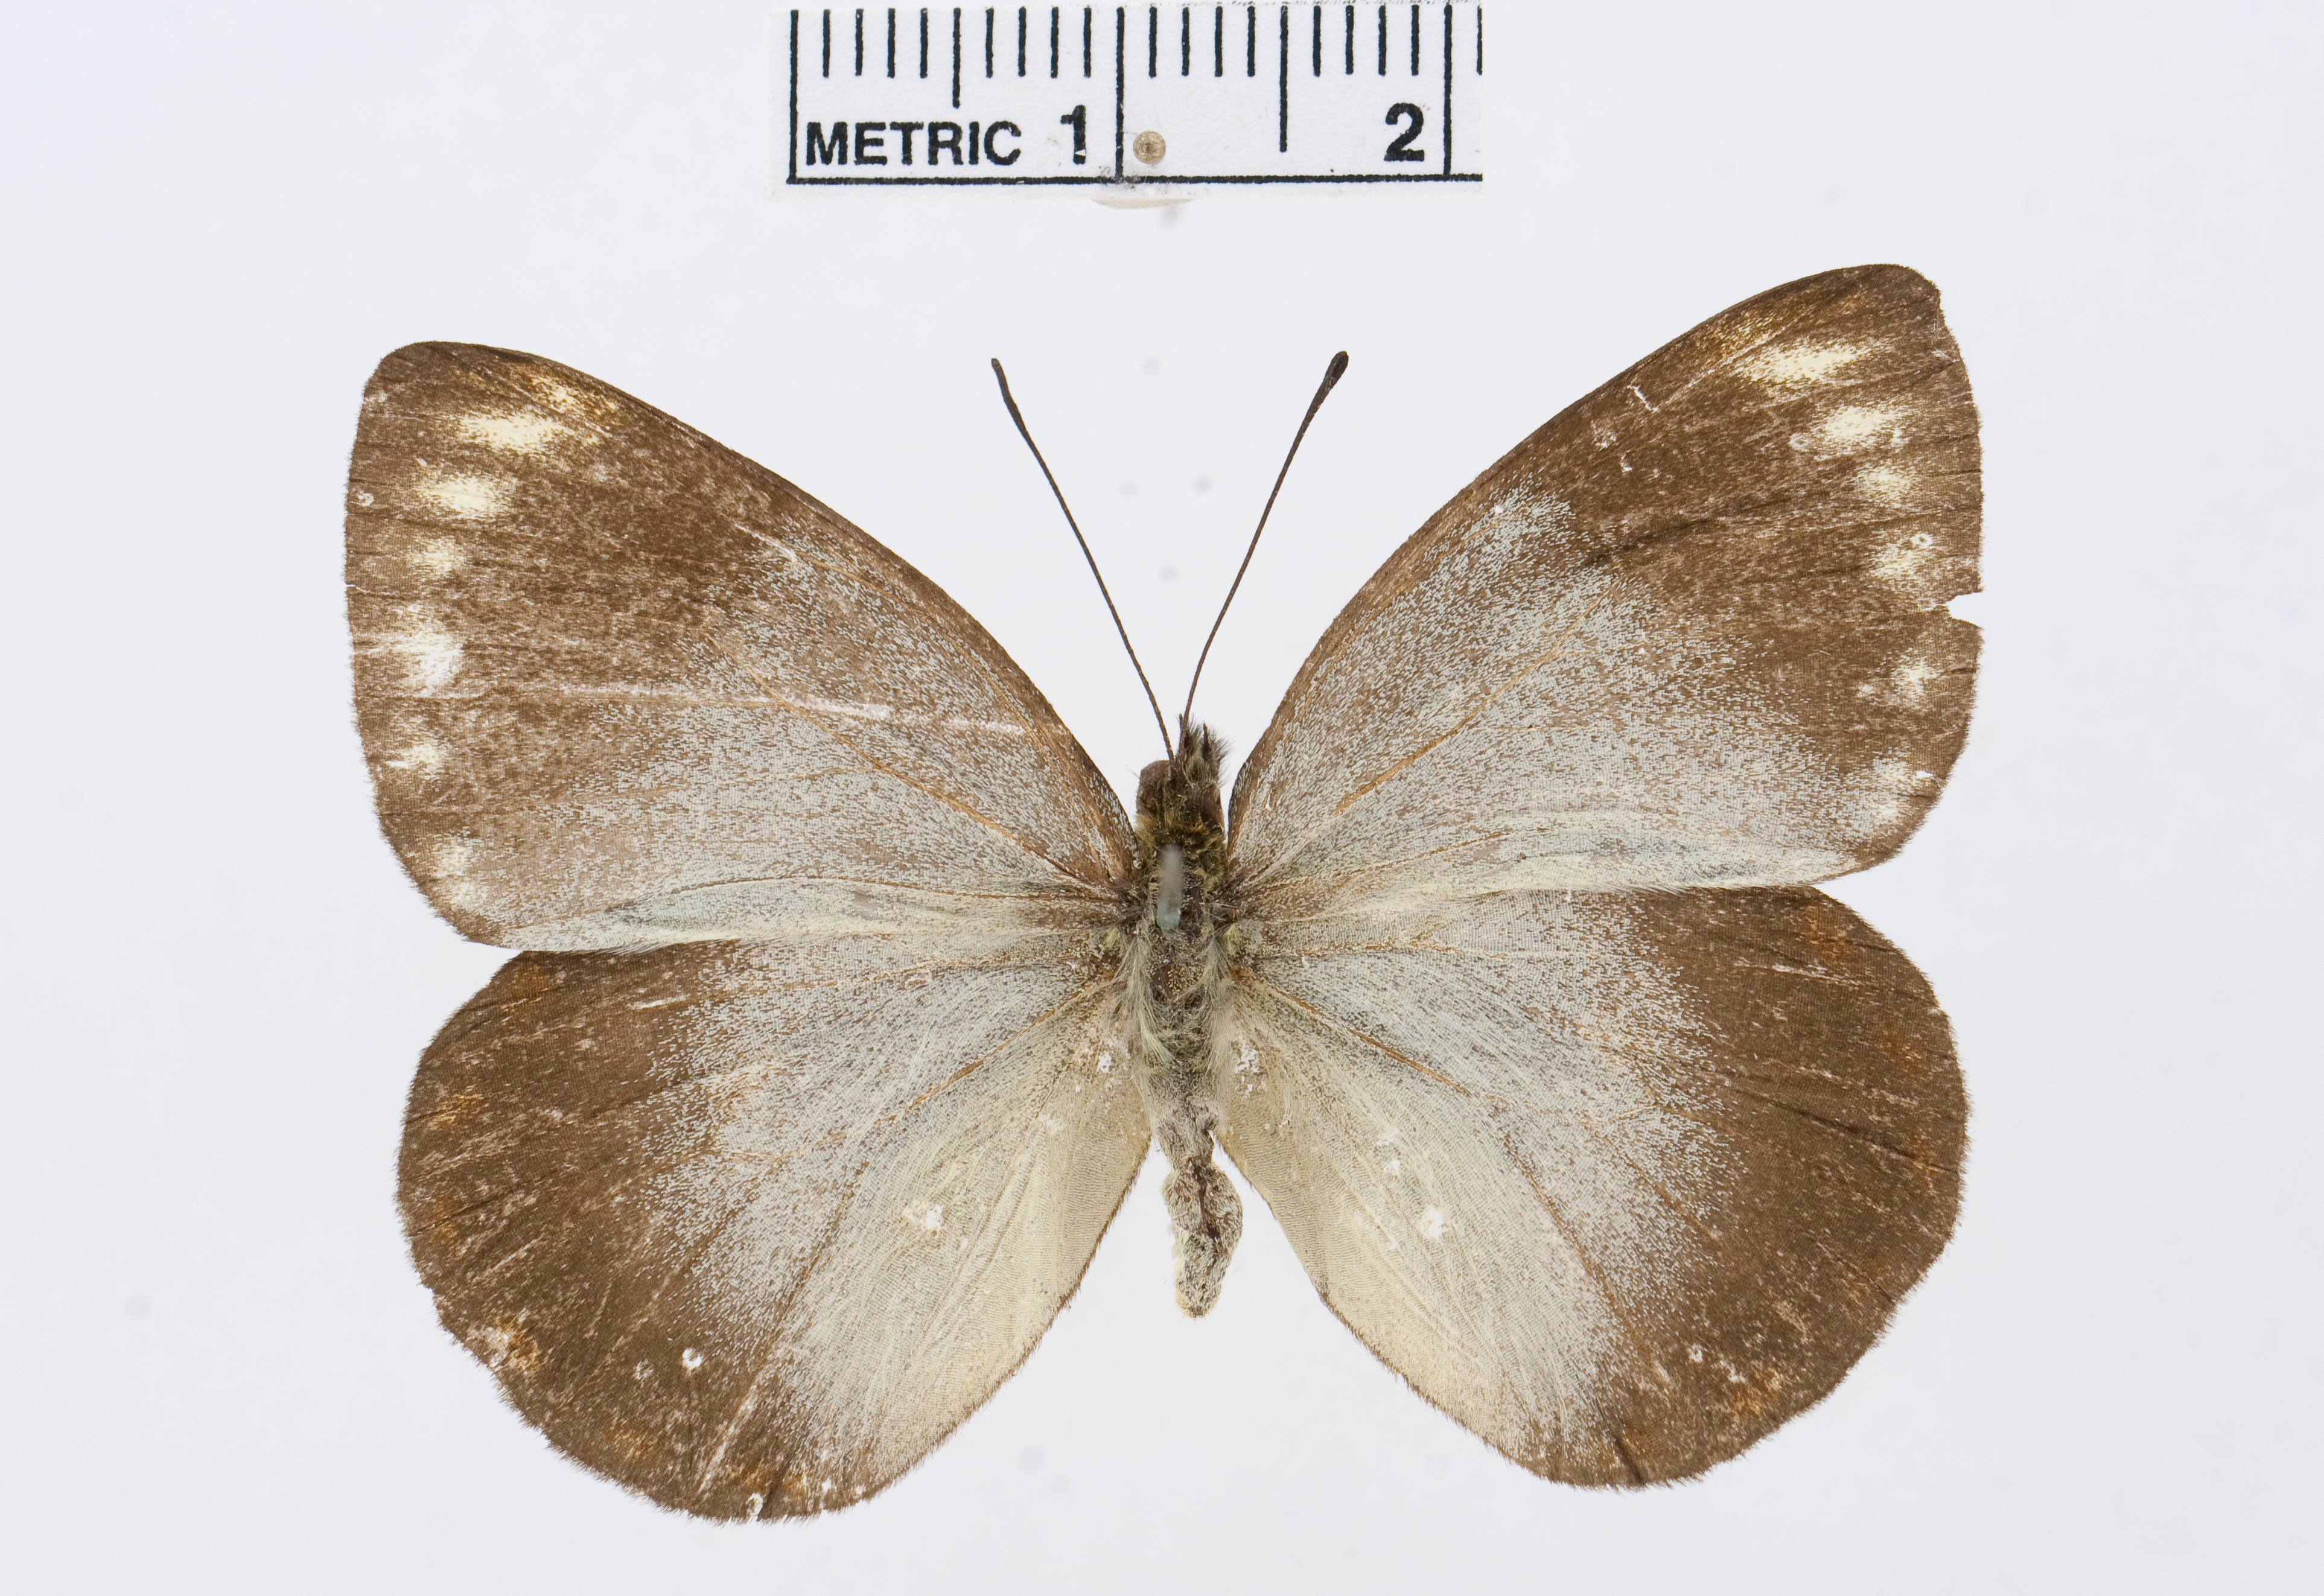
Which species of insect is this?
Delias stressmanni
